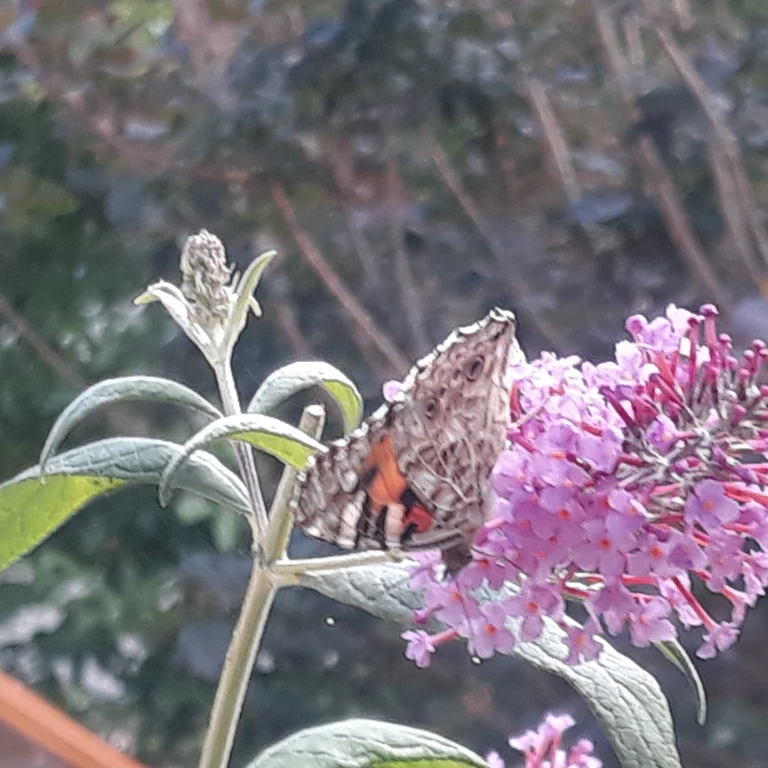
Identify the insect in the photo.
Vanessa cardui
